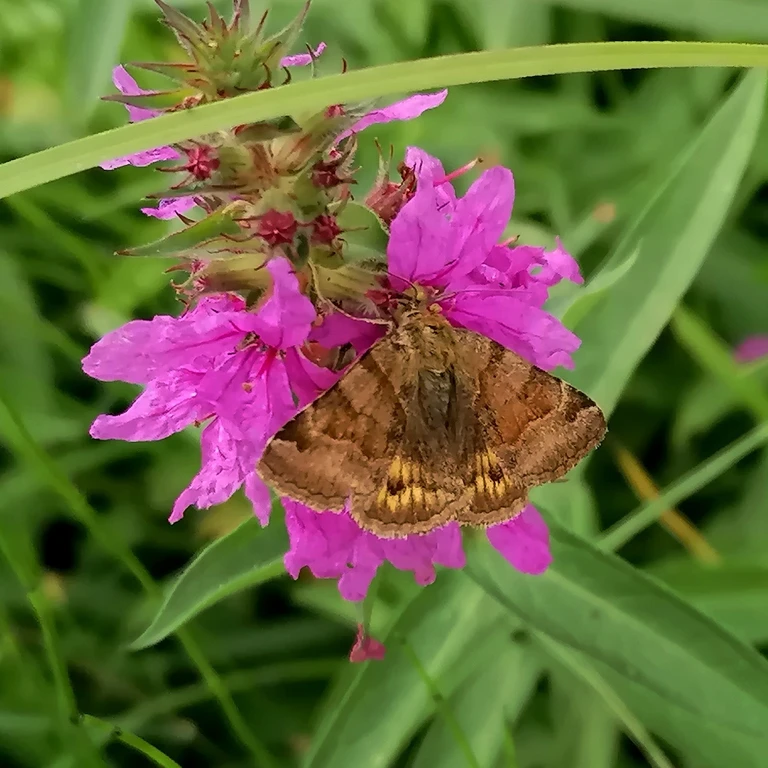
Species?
Euclidia glyphica
